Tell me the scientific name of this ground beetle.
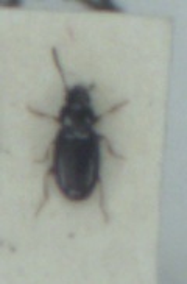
Elaphropus walkerianus
